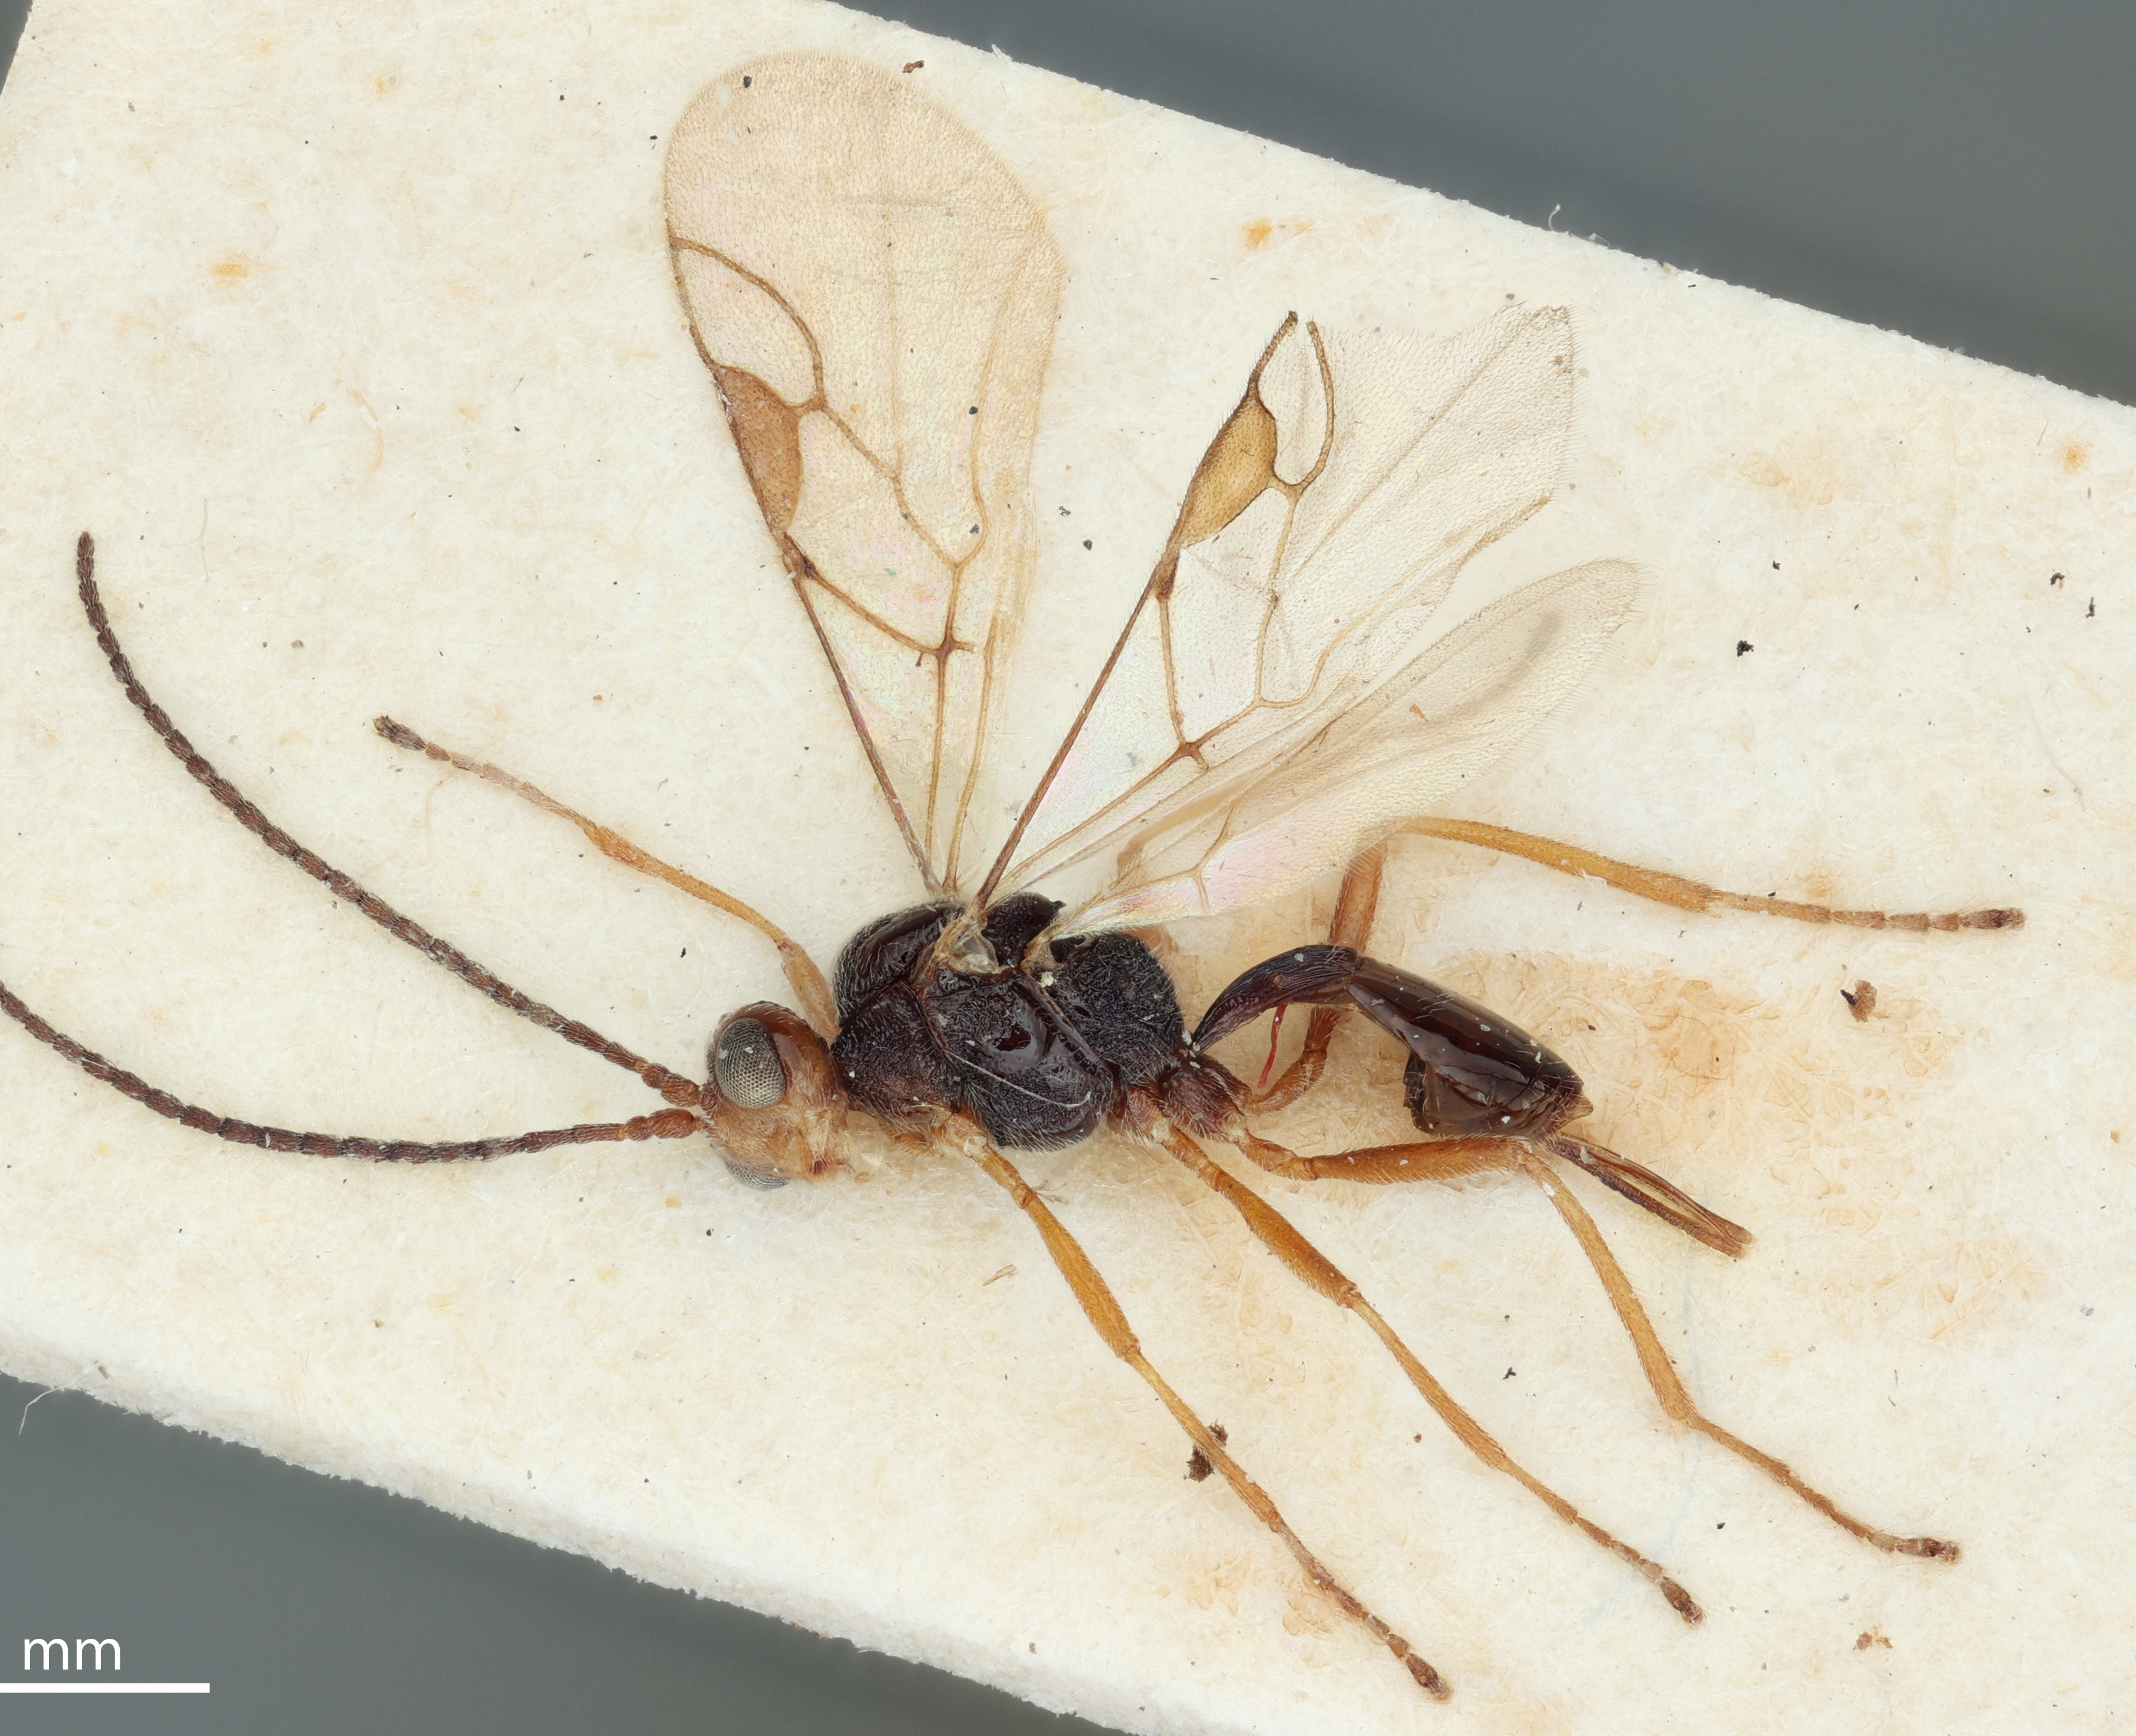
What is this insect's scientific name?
Perilitus aciculatus
